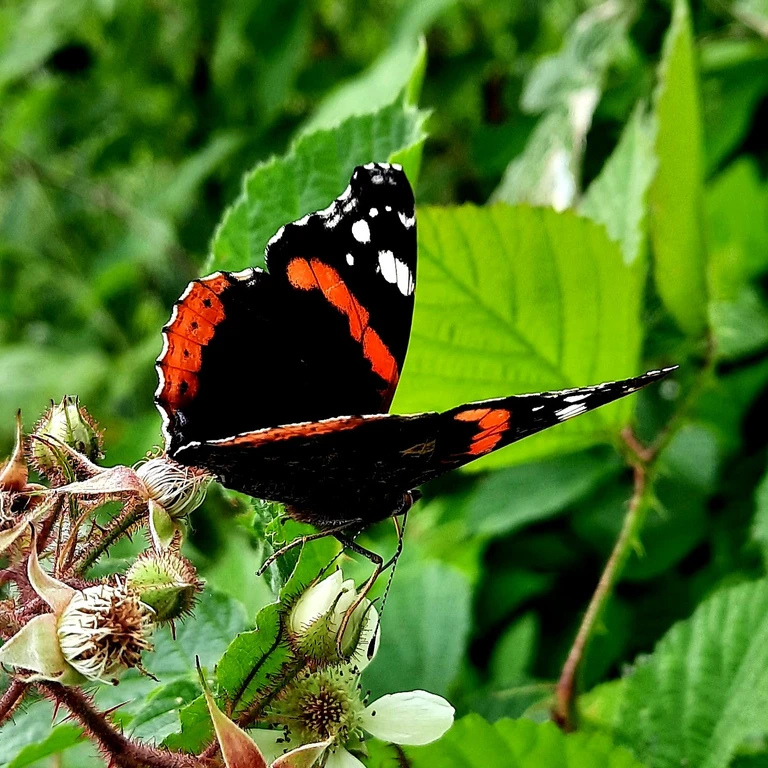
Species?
Vanessa atalanta
